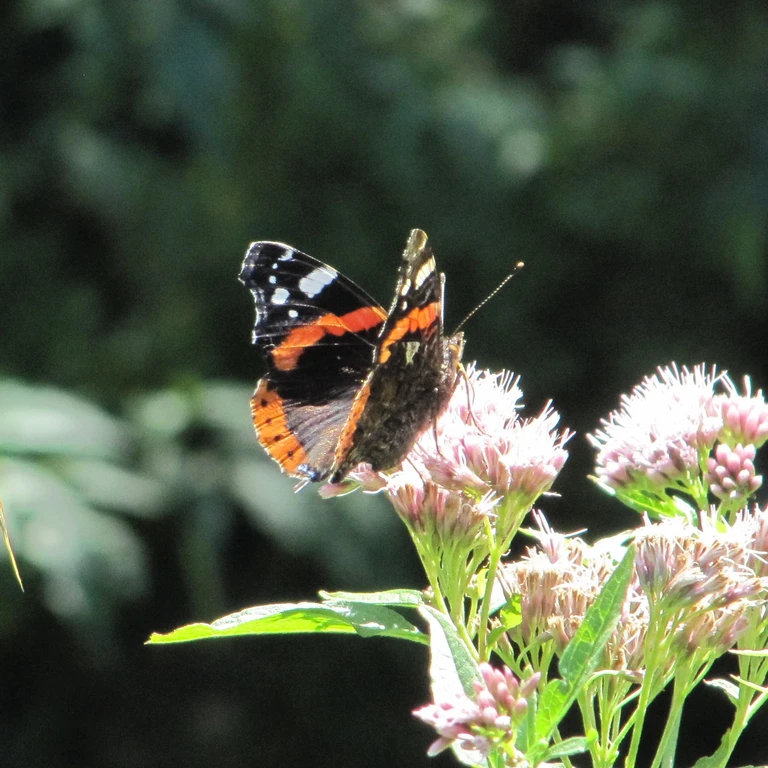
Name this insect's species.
Vanessa atalanta
